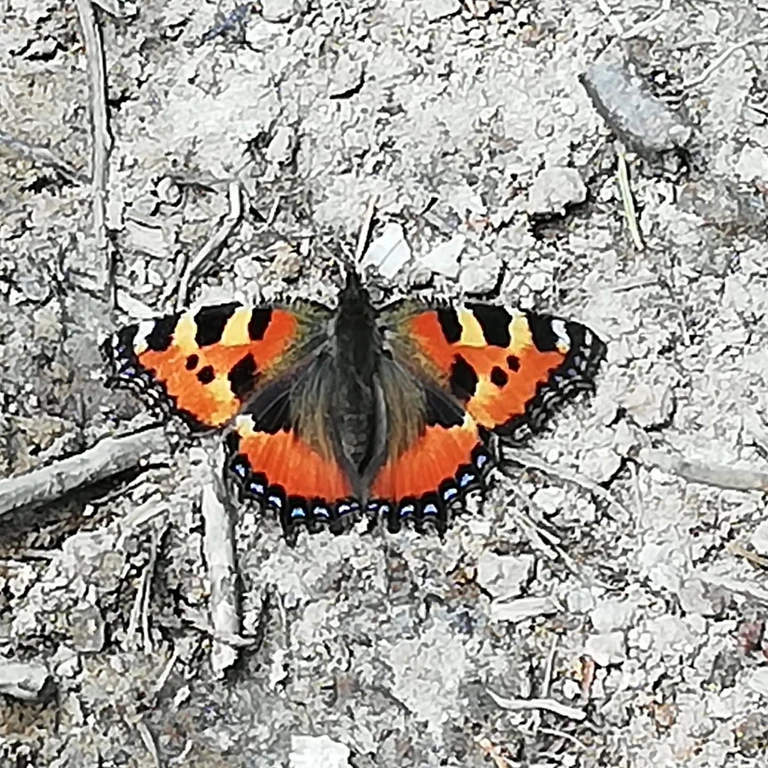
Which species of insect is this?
Aglais urticae
